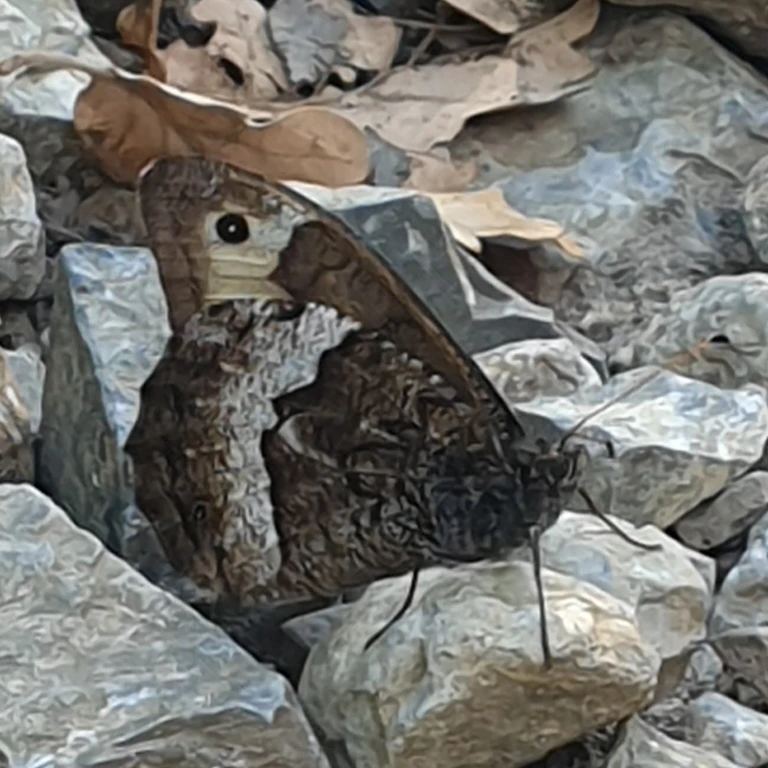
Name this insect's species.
Hipparchia fagi
